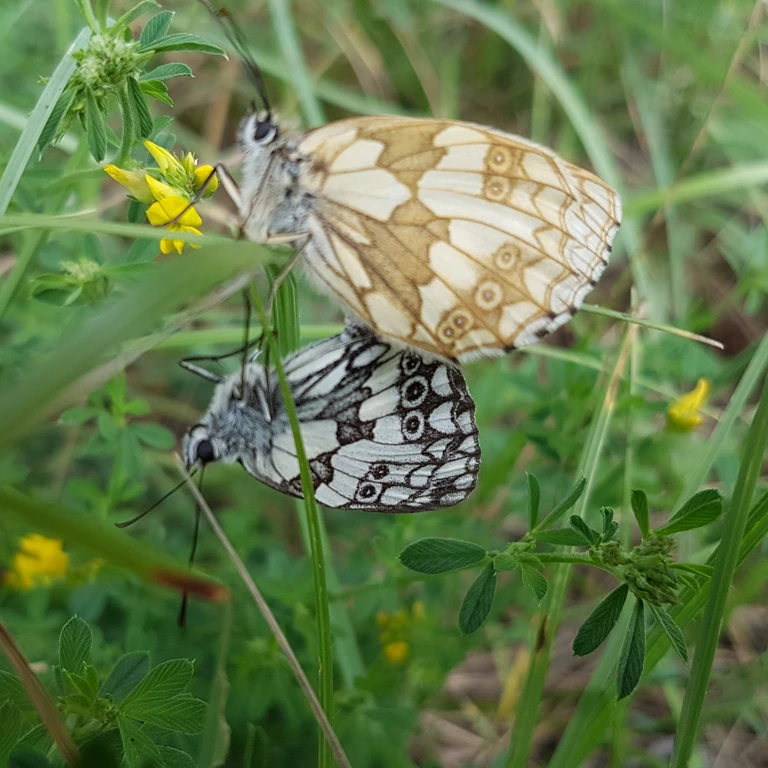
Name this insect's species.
Melanargia galathea
